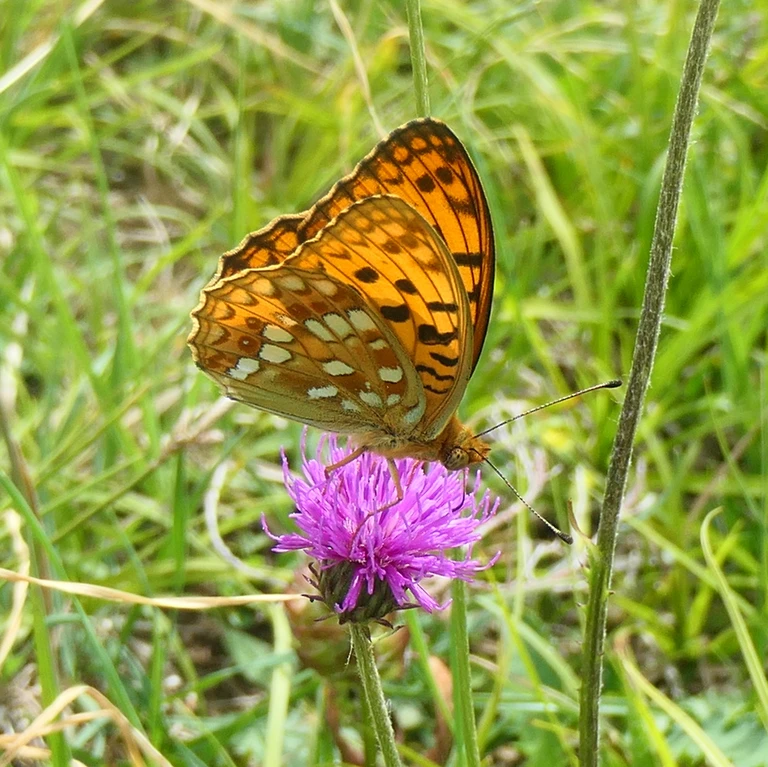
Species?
Fabriciana adippe
